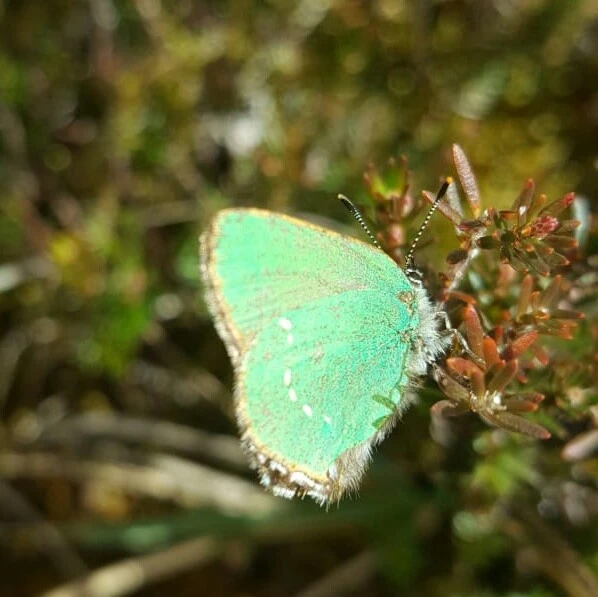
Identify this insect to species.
Callophrys rubi
